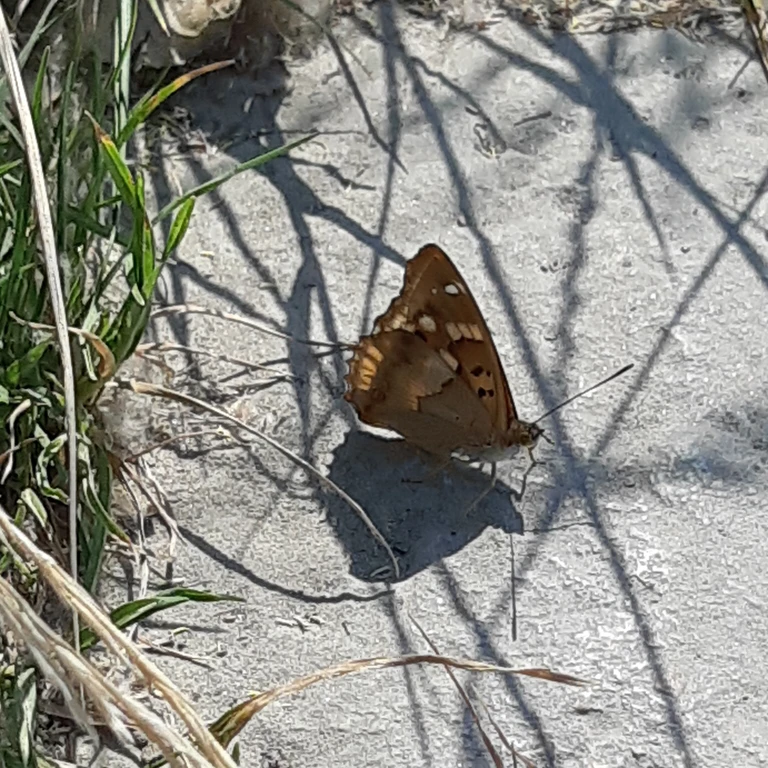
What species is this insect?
Apatura ilia
